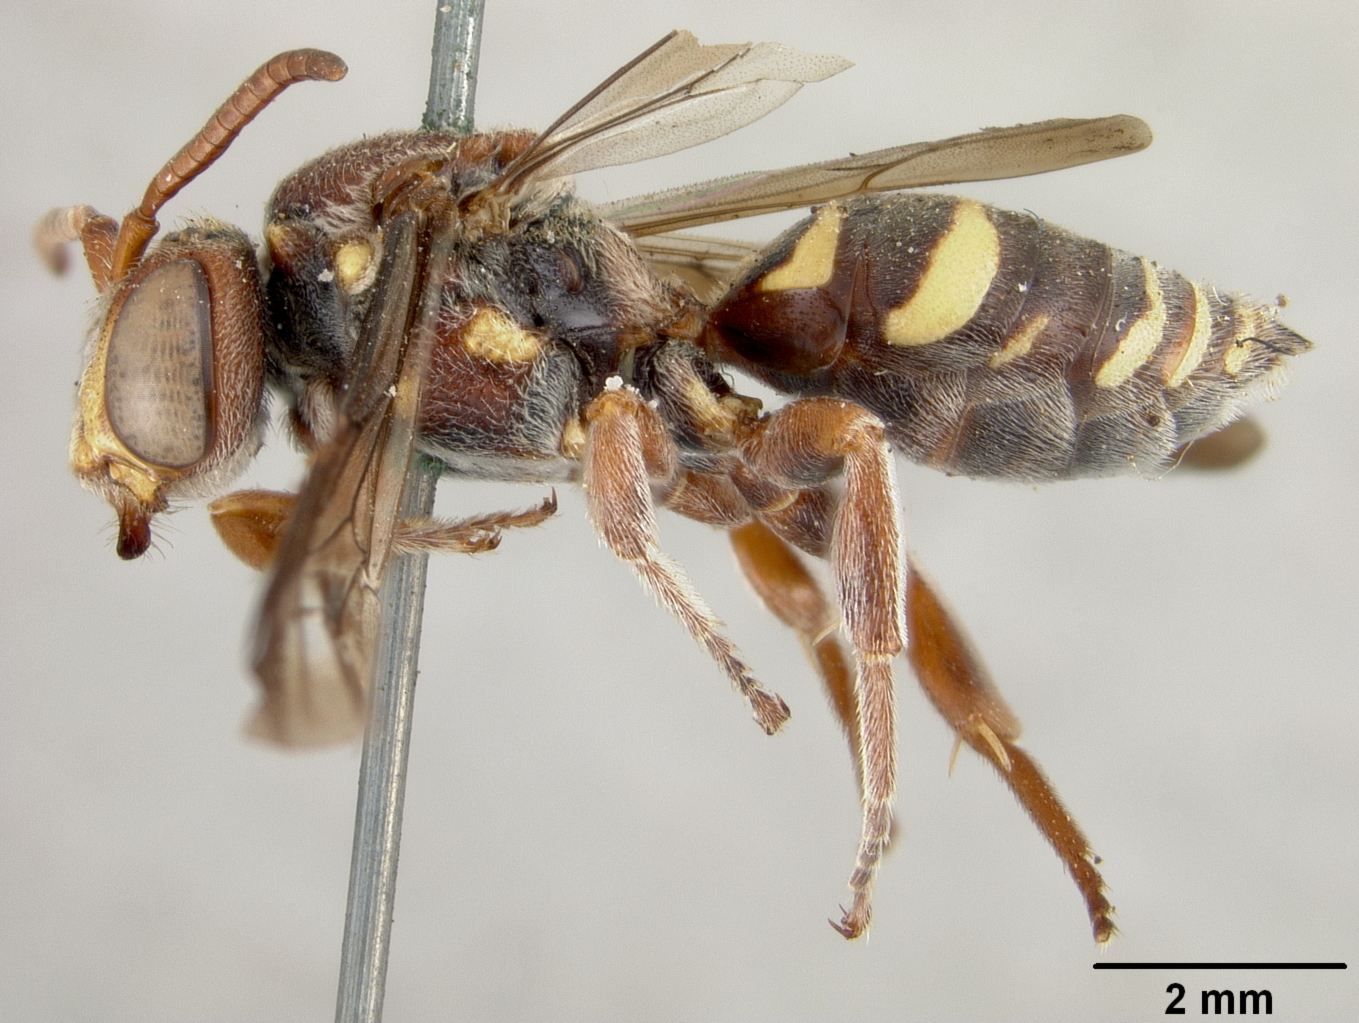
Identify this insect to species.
Nomada carcaranensis
